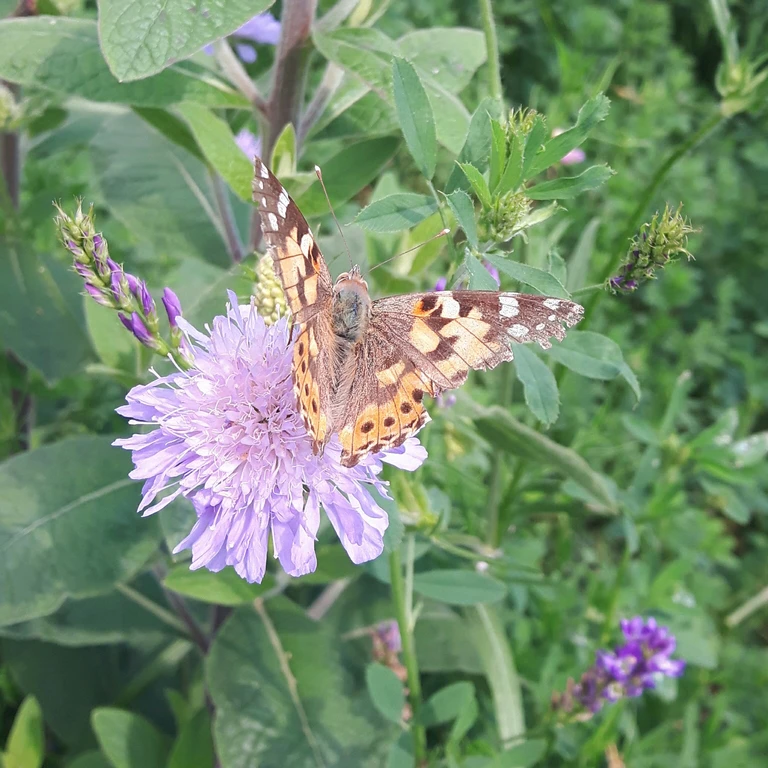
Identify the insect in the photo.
Vanessa cardui
